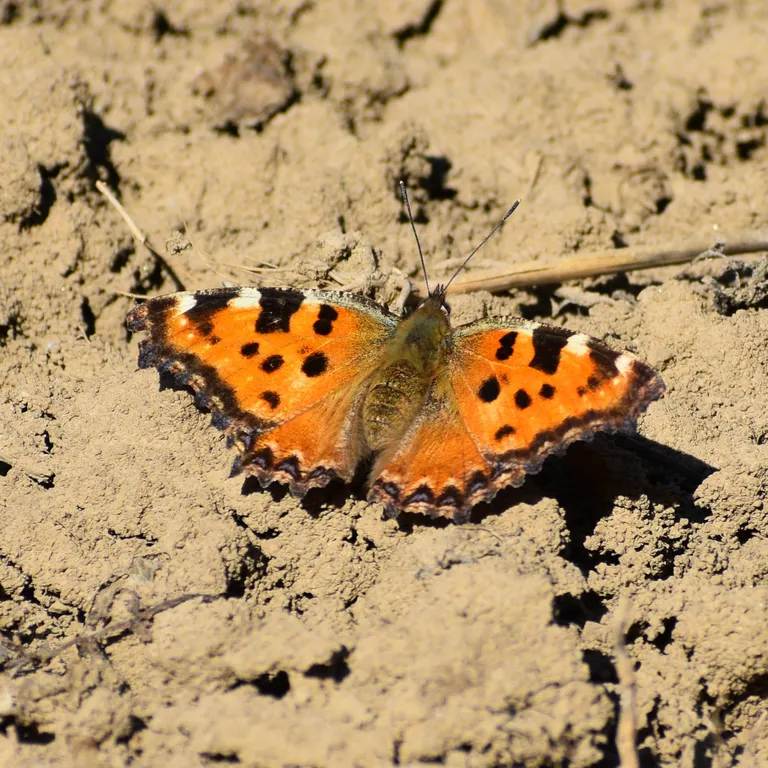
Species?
Nymphalis polychloros
